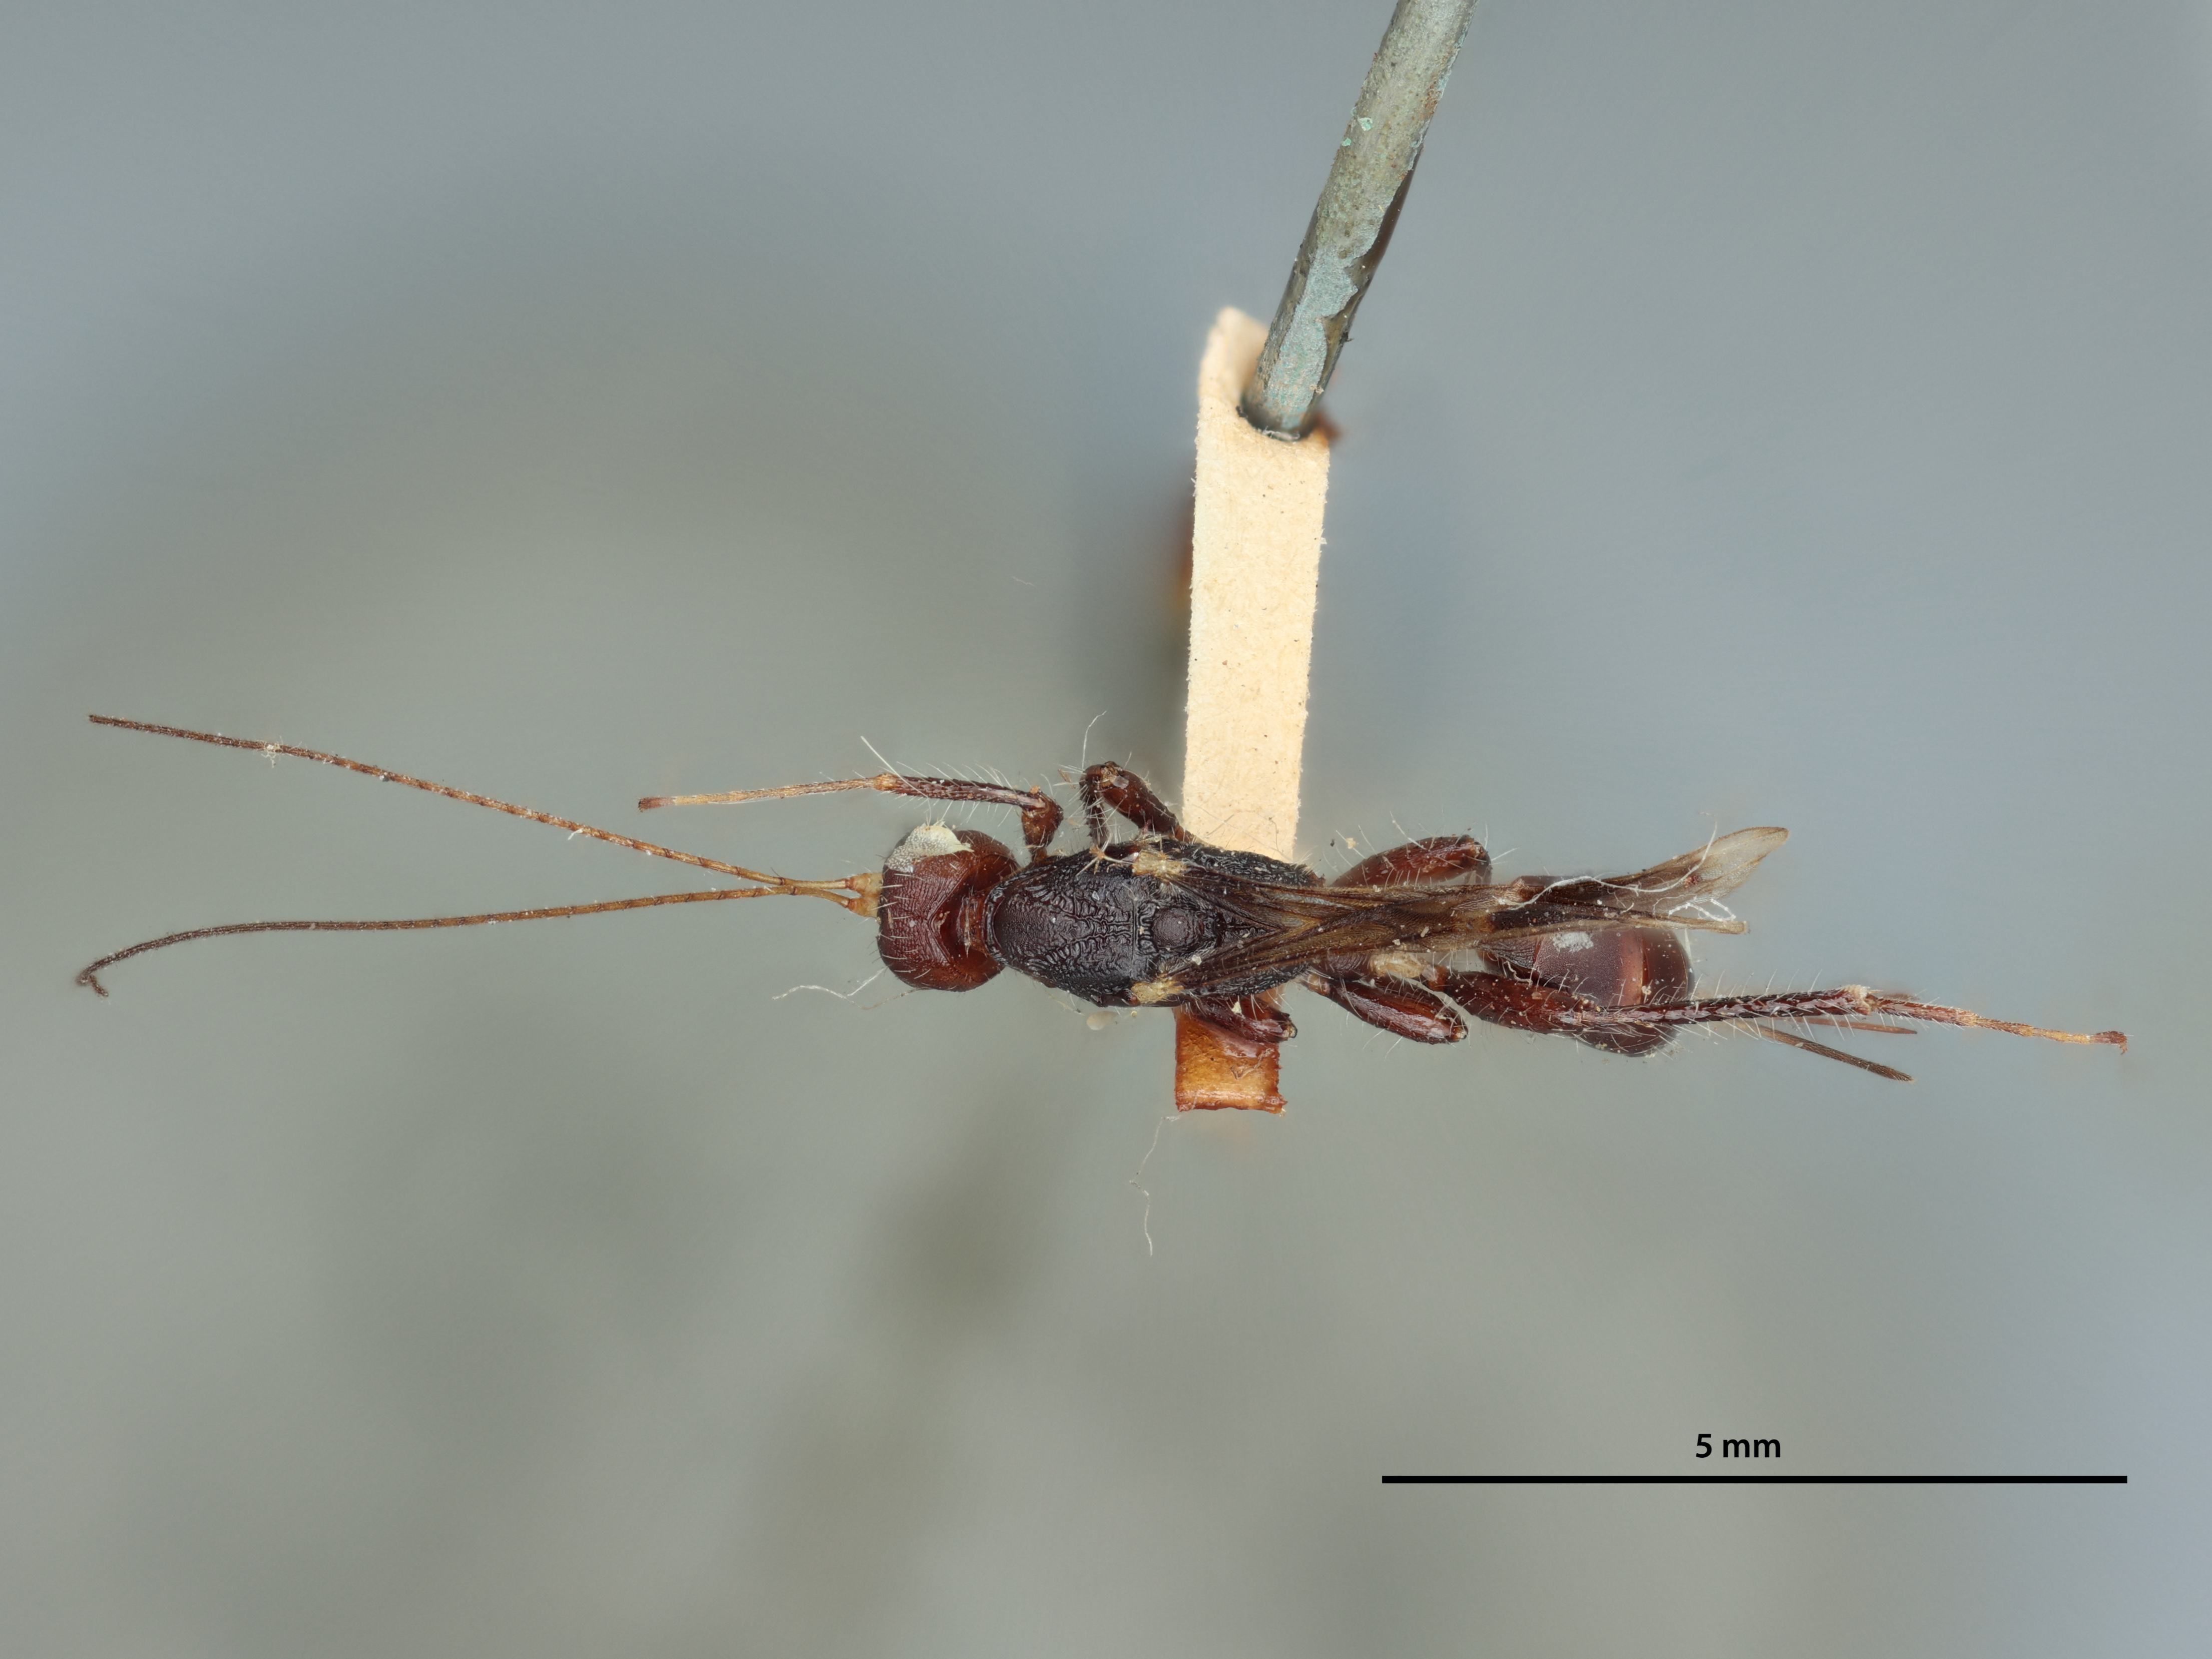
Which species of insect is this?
Spathius sucro
